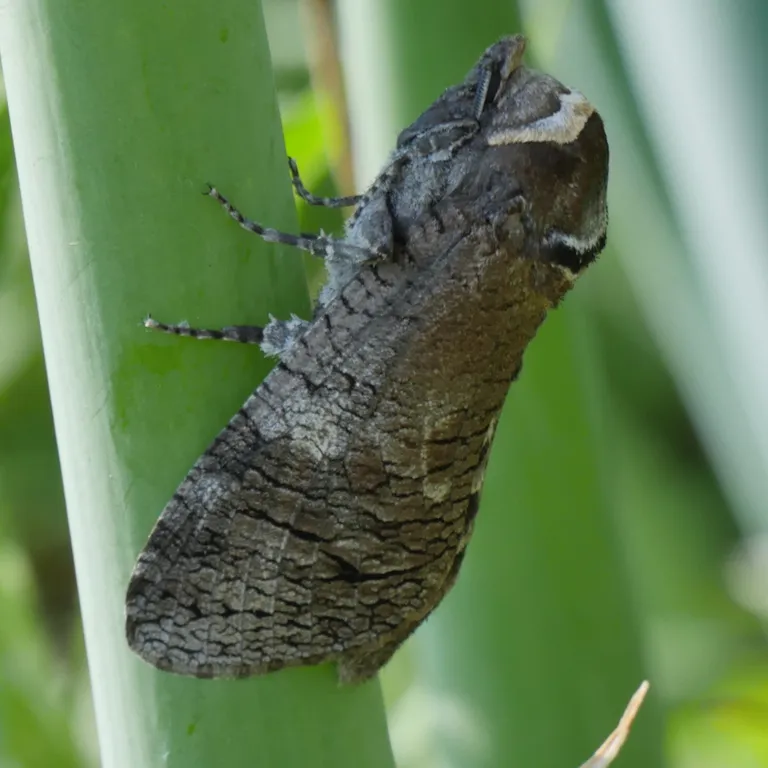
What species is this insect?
Cossus cossus
